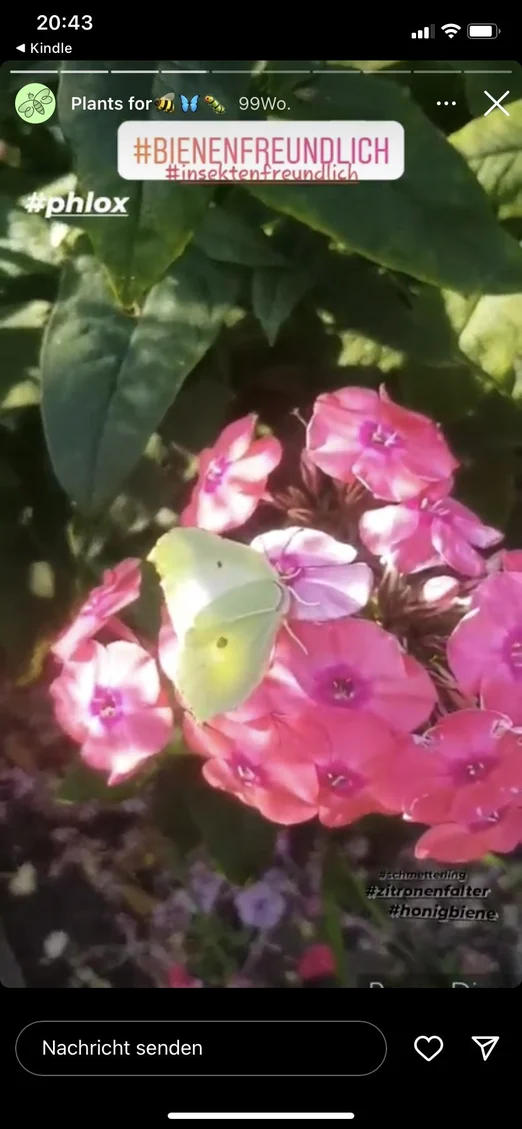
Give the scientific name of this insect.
Gonepteryx rhamni
